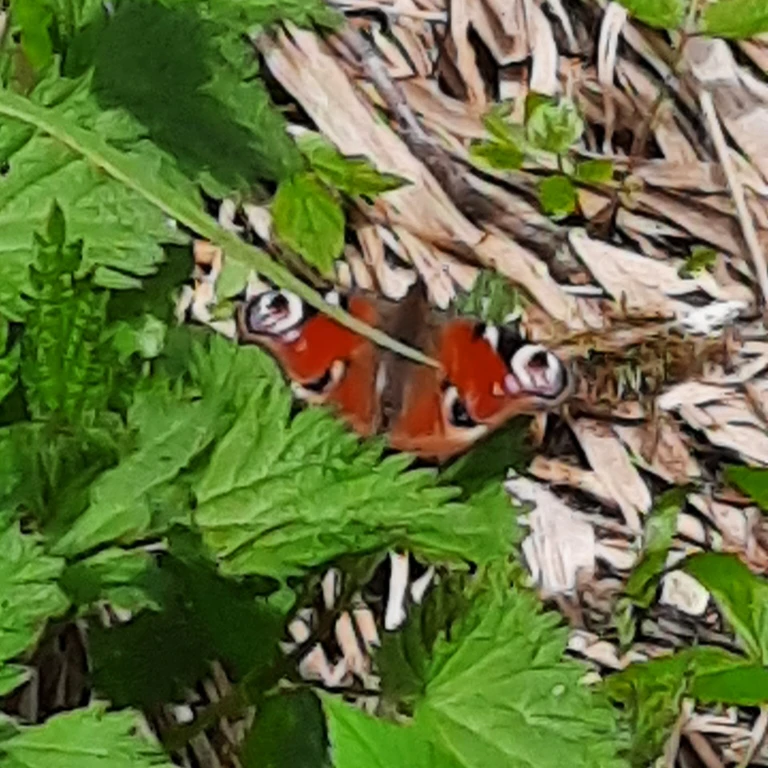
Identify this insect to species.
Aglais io
